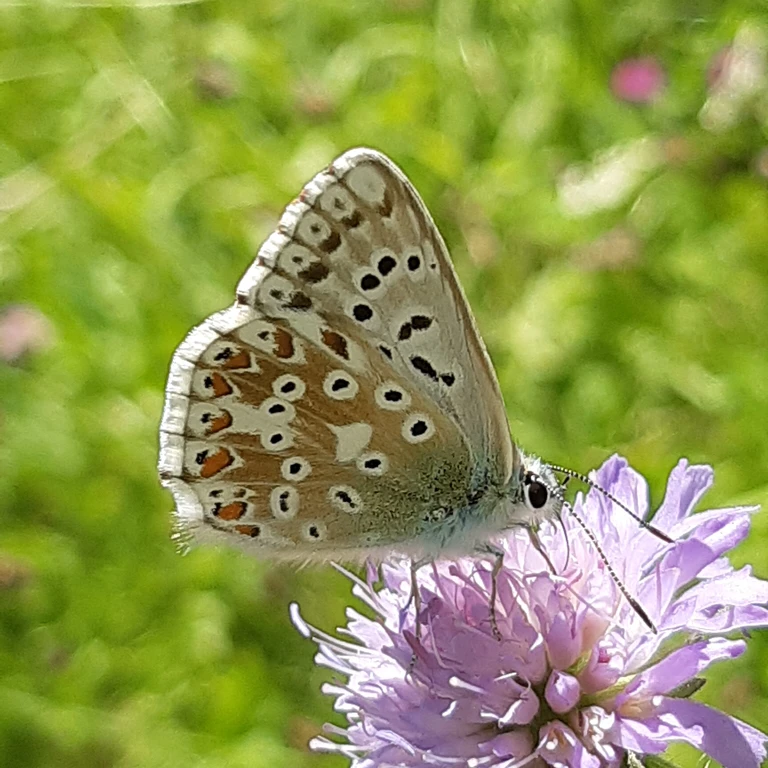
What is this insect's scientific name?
Lysandra coridon
